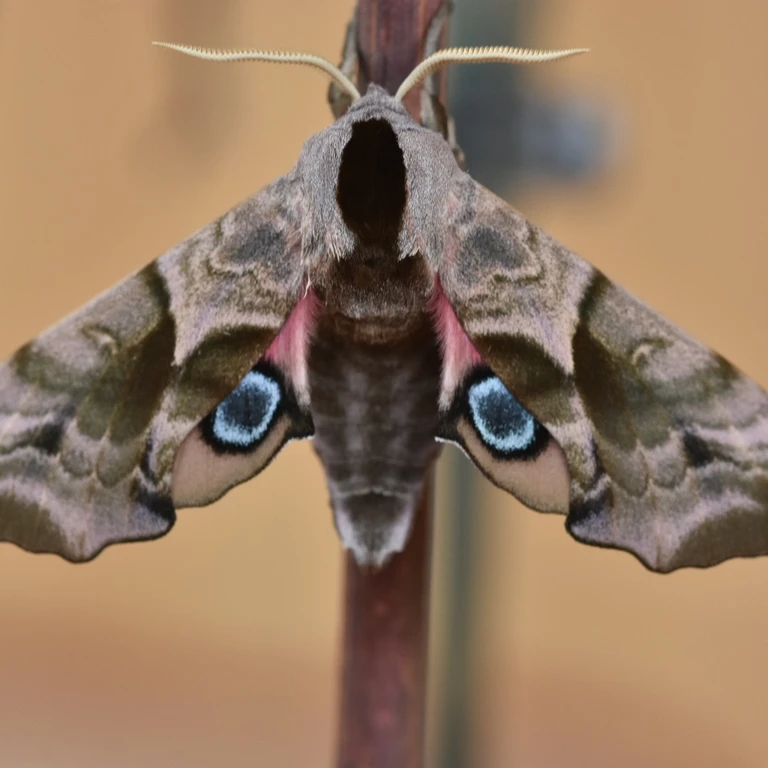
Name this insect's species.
Smerinthus ocellata
